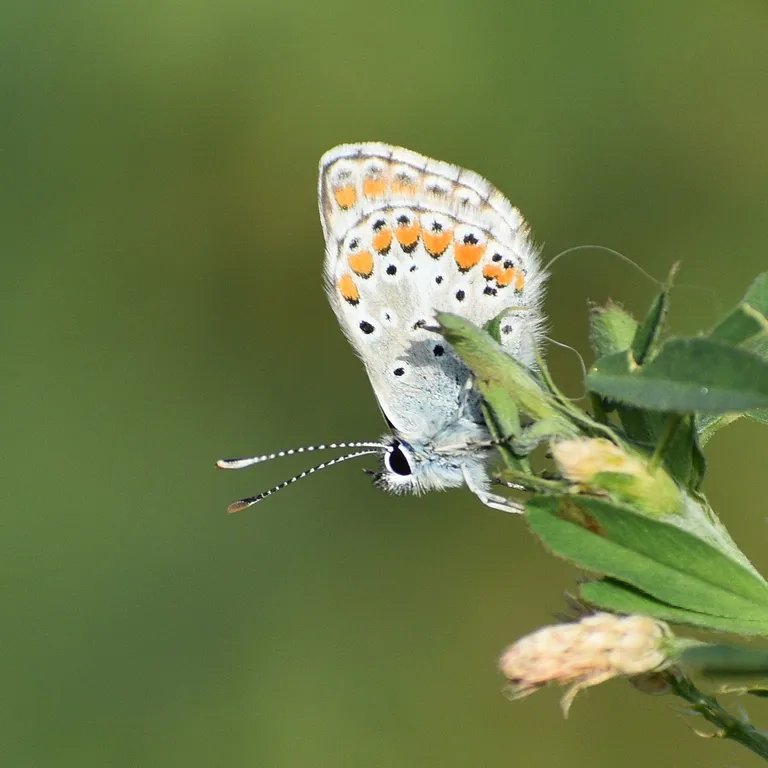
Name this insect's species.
Aricia agestis/artaxerxes
